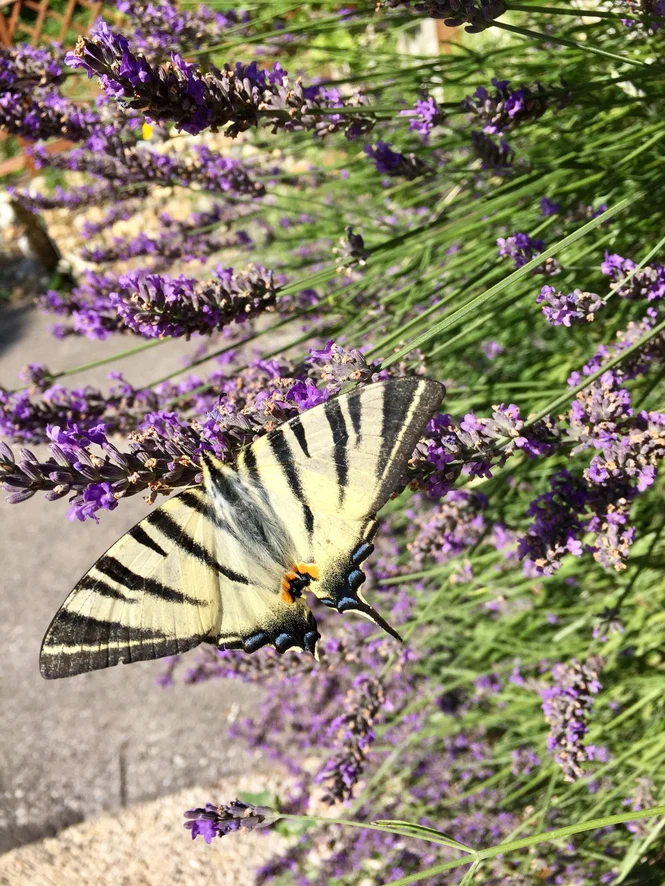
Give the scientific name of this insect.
Iphiclides podalirius
